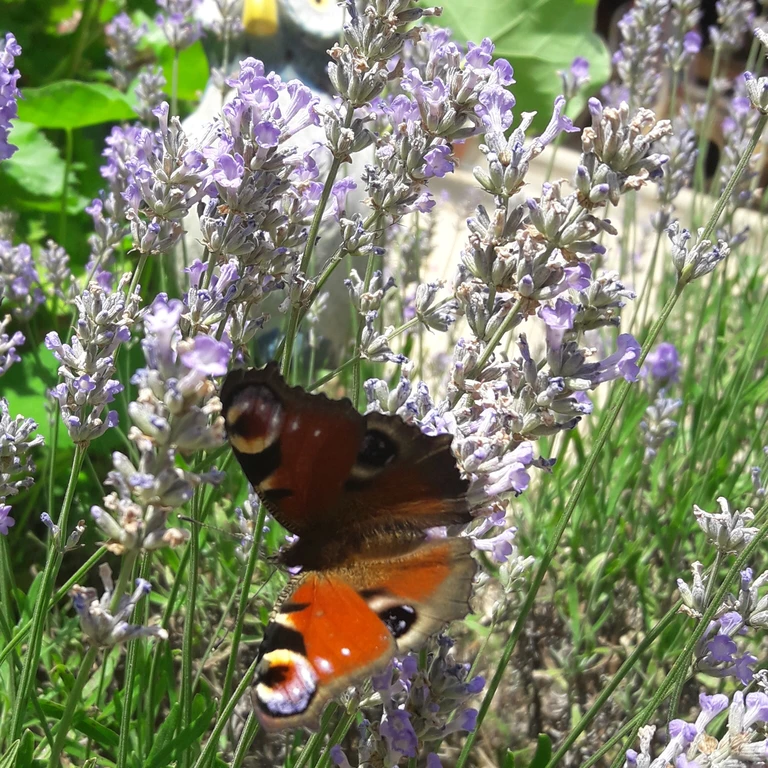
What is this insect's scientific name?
Aglais io
